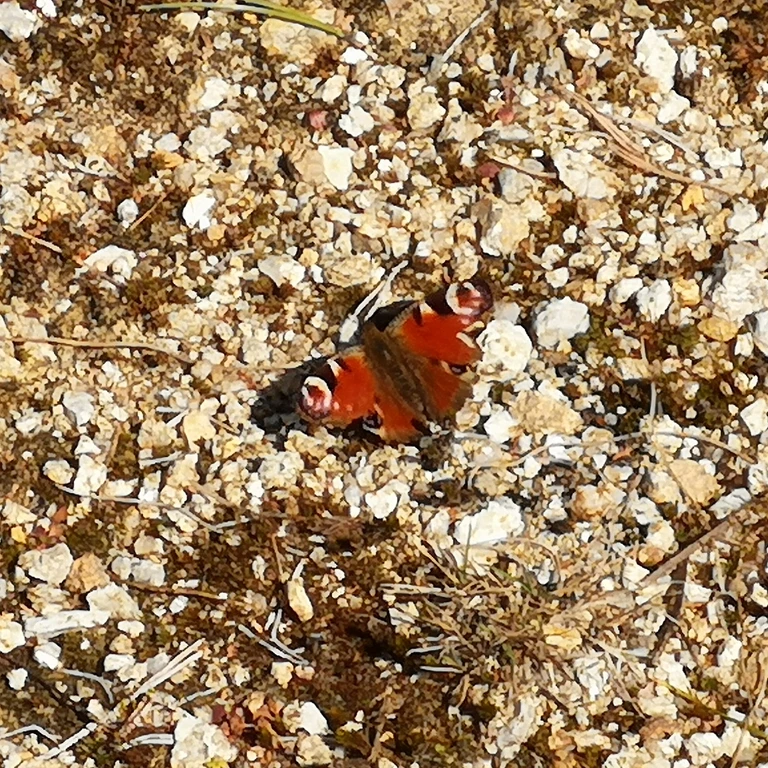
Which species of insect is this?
Aglais io
